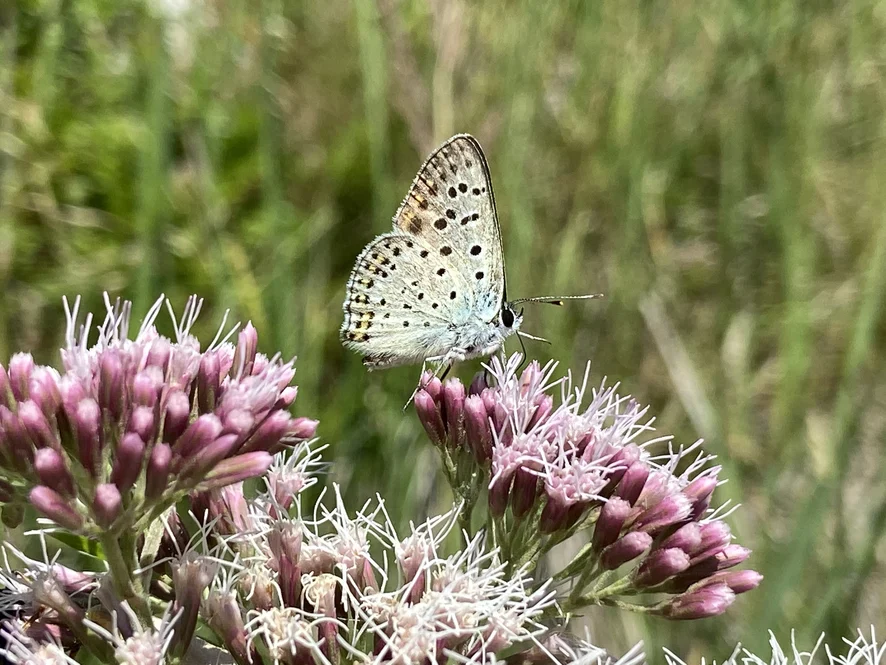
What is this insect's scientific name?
Lycaena tityrus (also Loweia tityrus)
